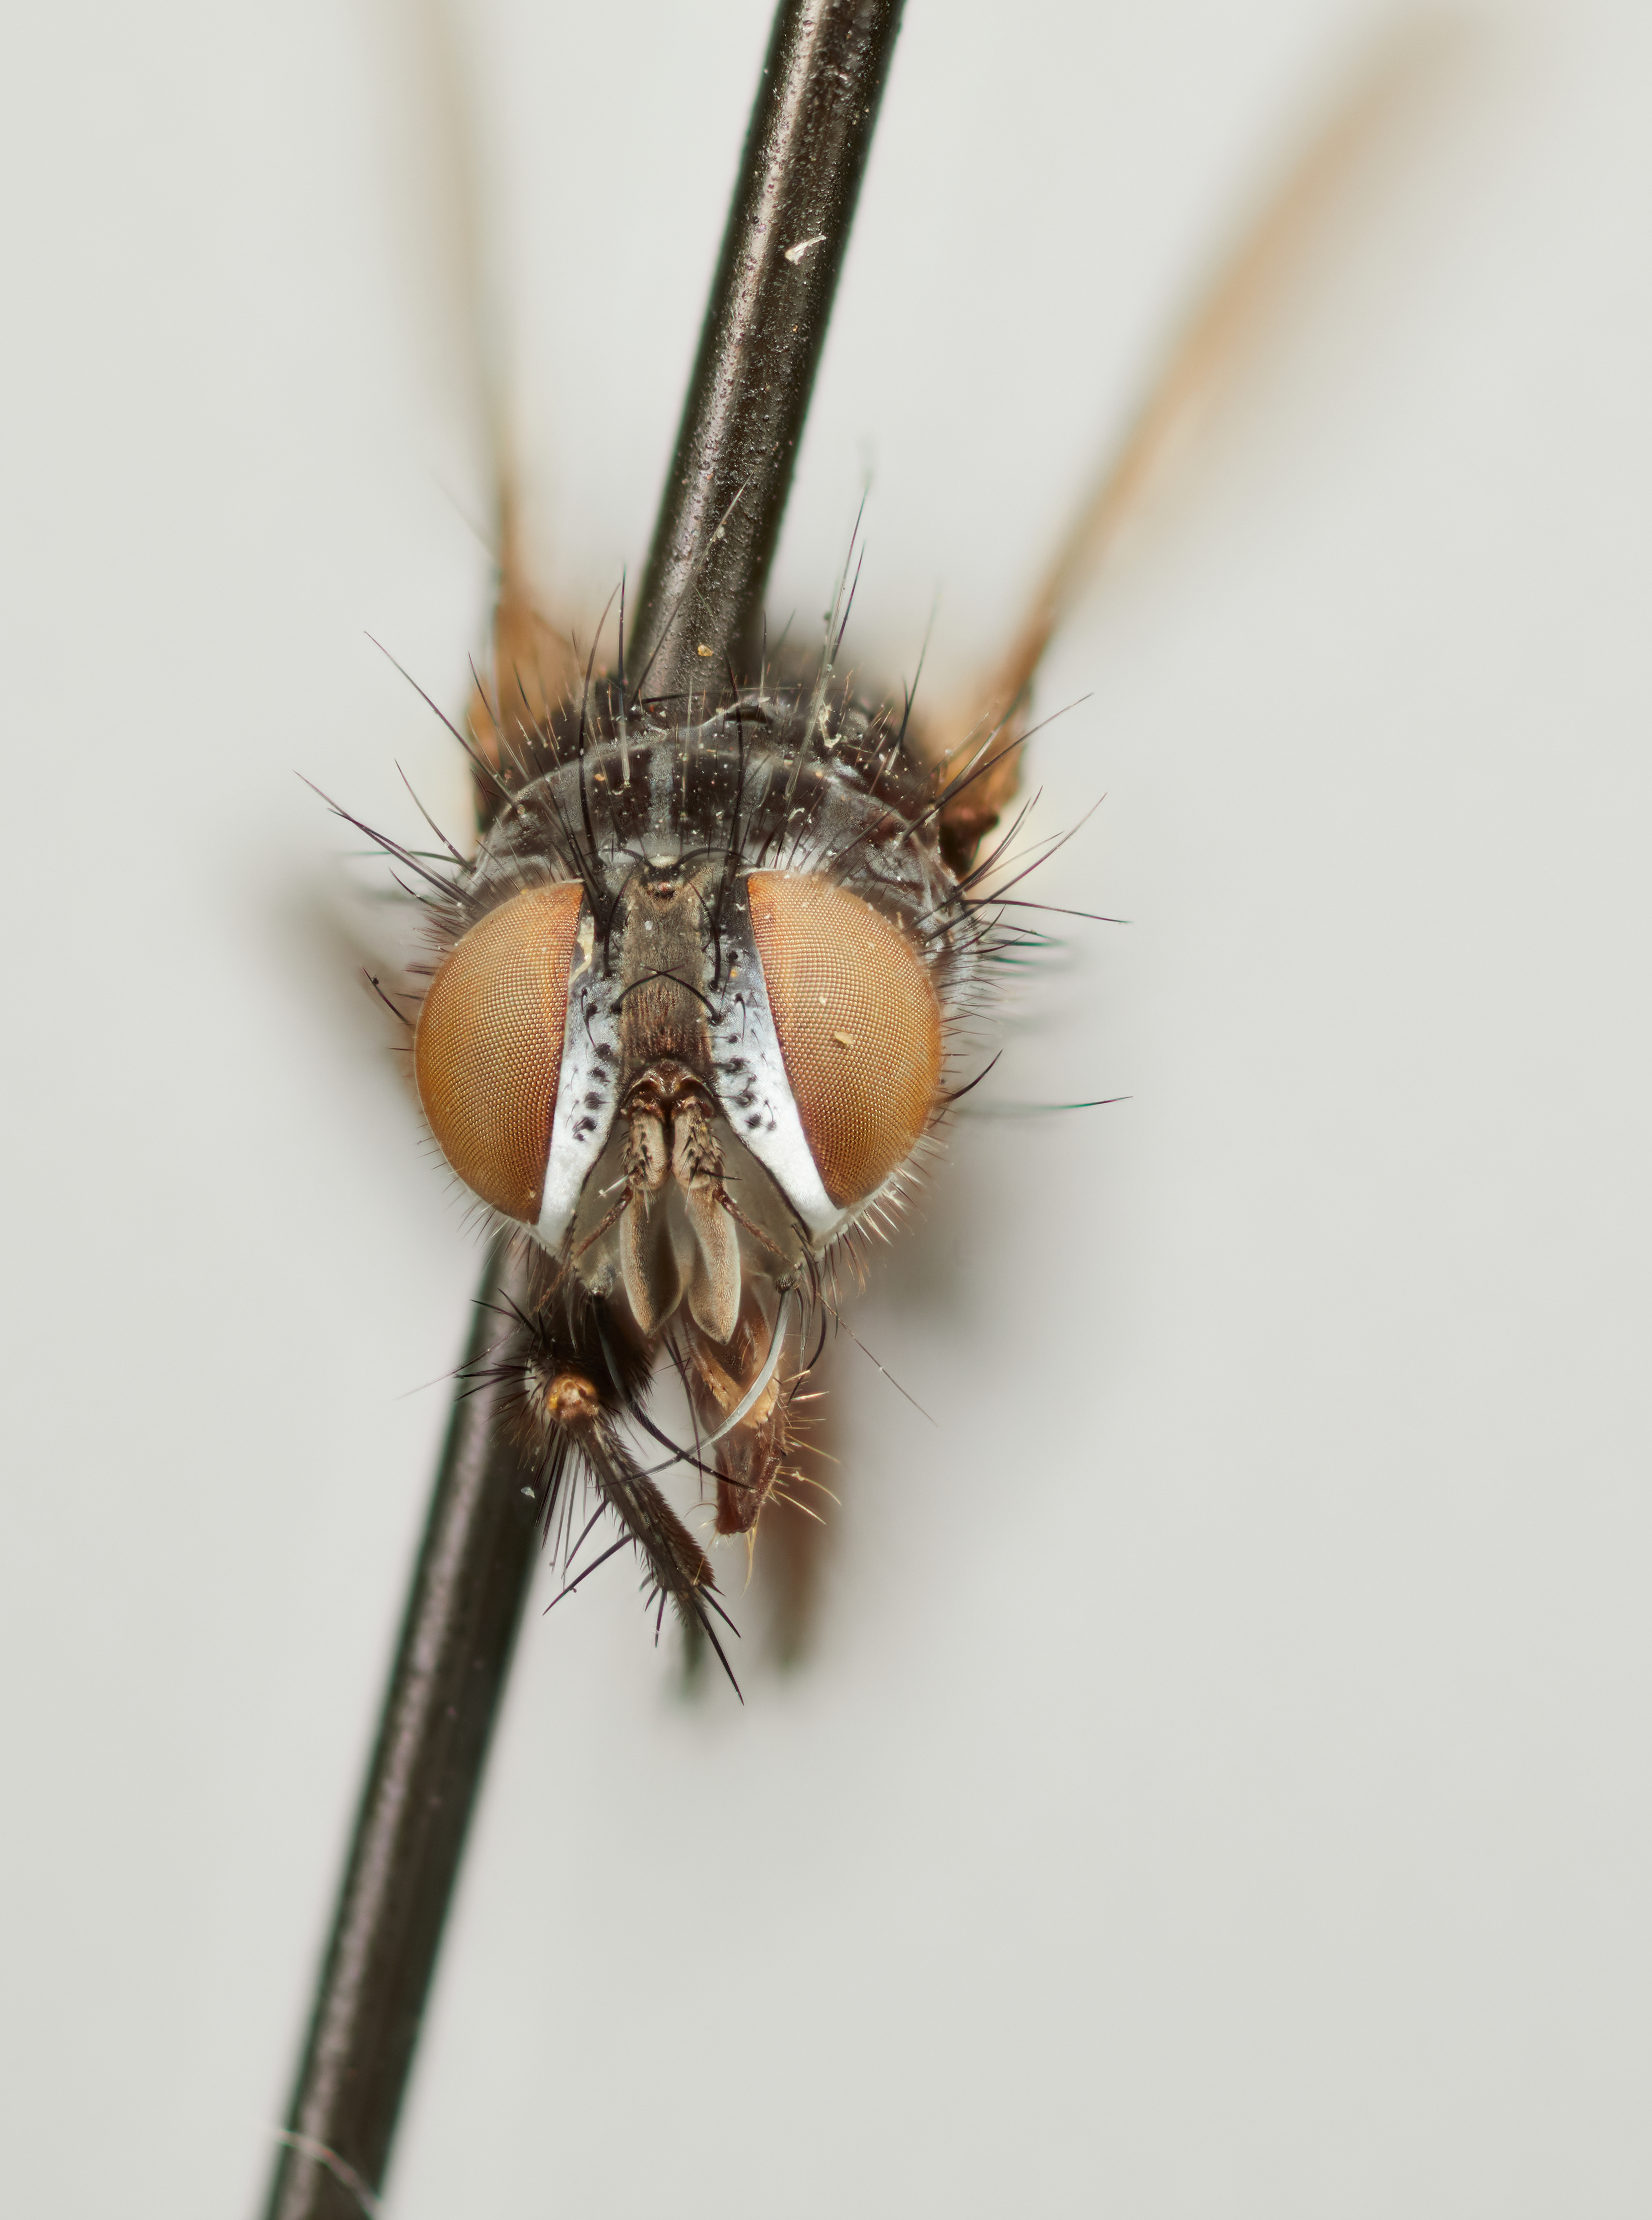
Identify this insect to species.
Aubaeanetia assimilis
